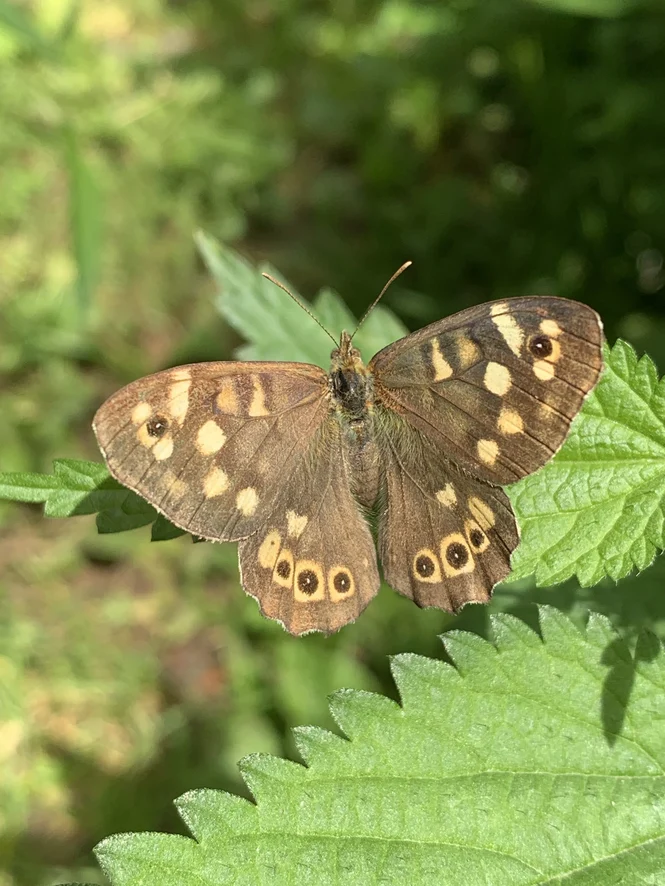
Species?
Pararge aegeria
